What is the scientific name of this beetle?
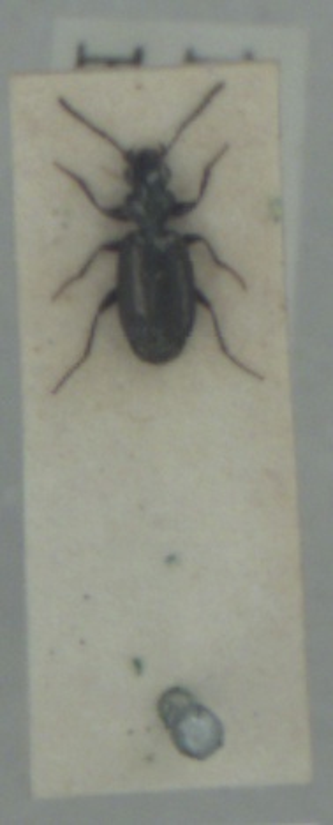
Syntomus foveatus
